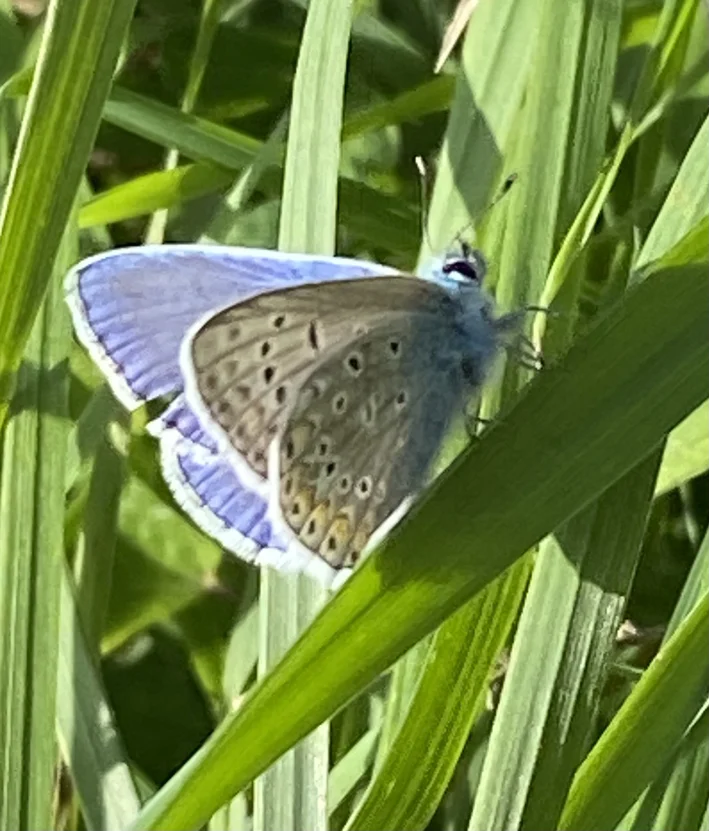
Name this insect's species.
Polyommatus icarus
